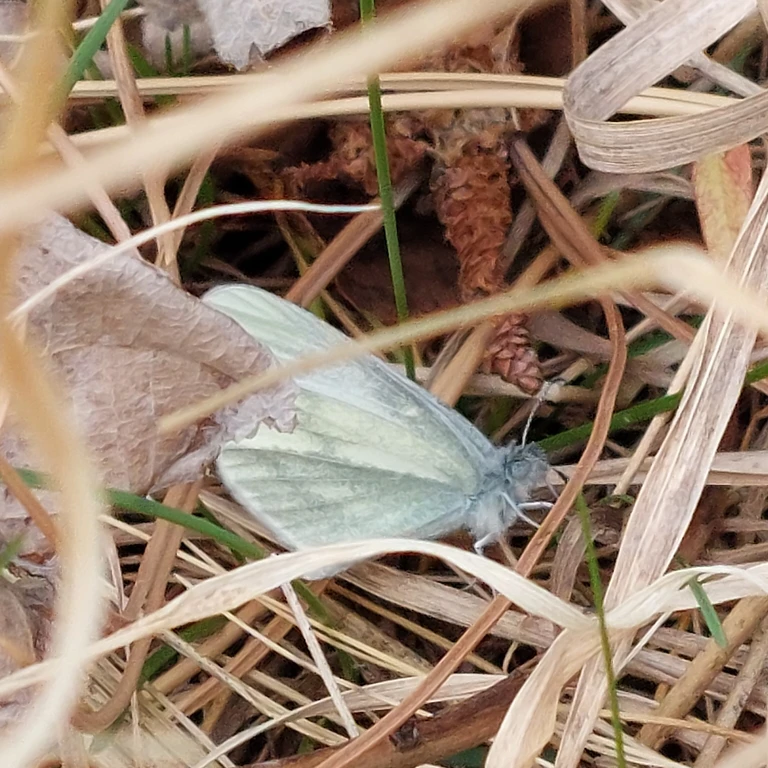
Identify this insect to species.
Leptidea sinapis/juvernica
